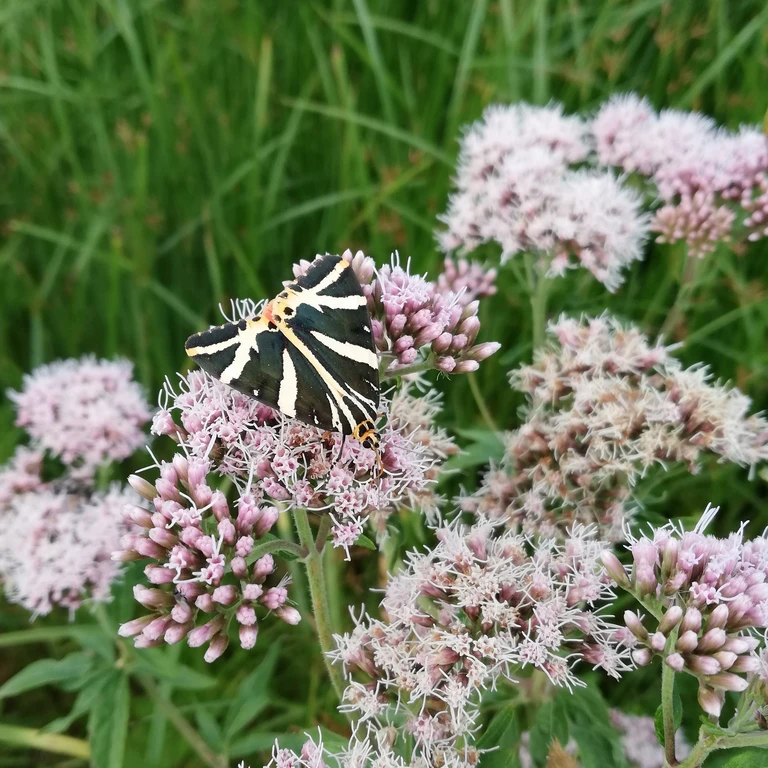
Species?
Euplagia quadripunctaria
